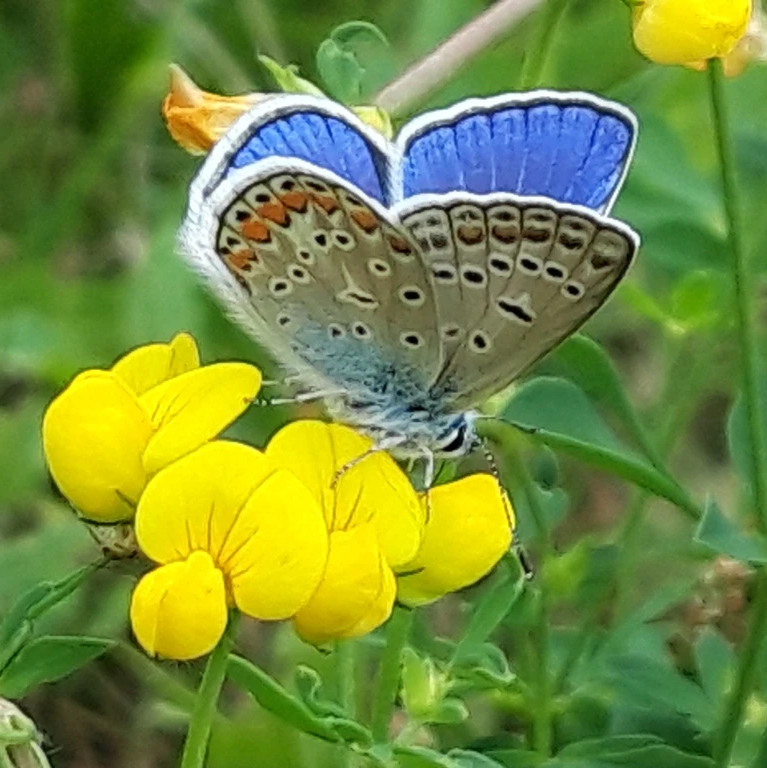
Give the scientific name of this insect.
Polyommatus icarus
